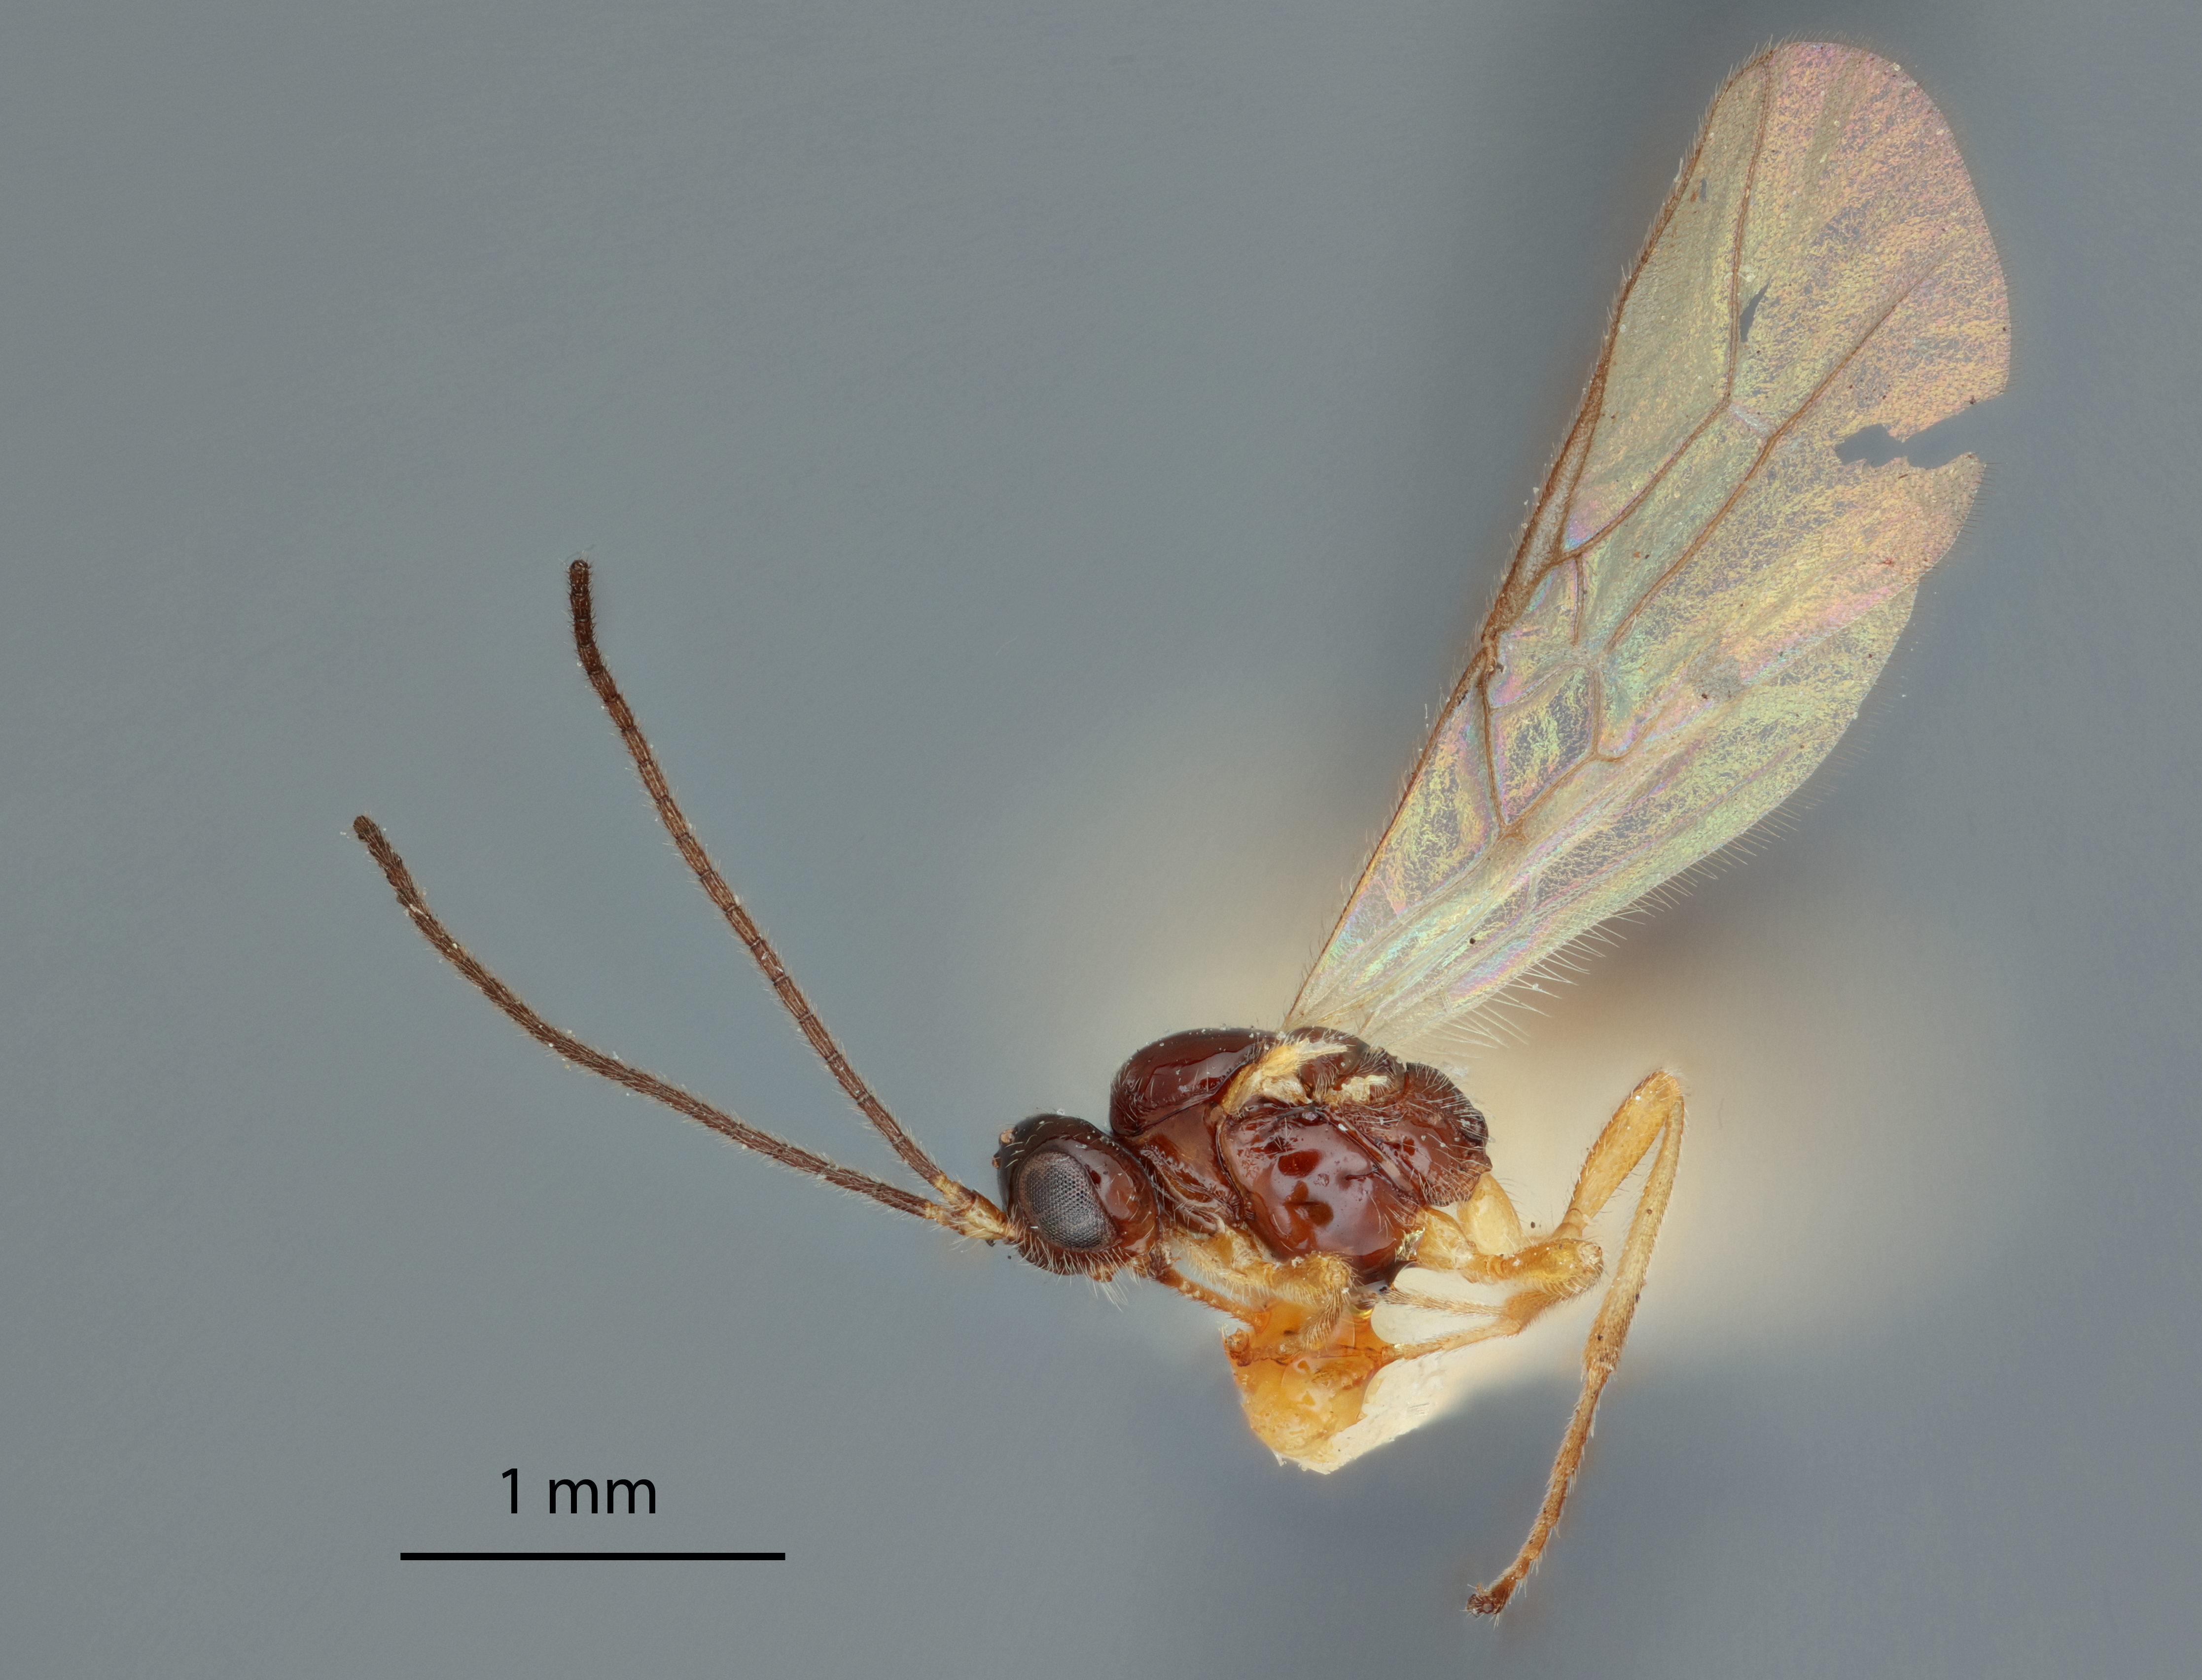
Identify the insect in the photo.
Opius lemonensis
